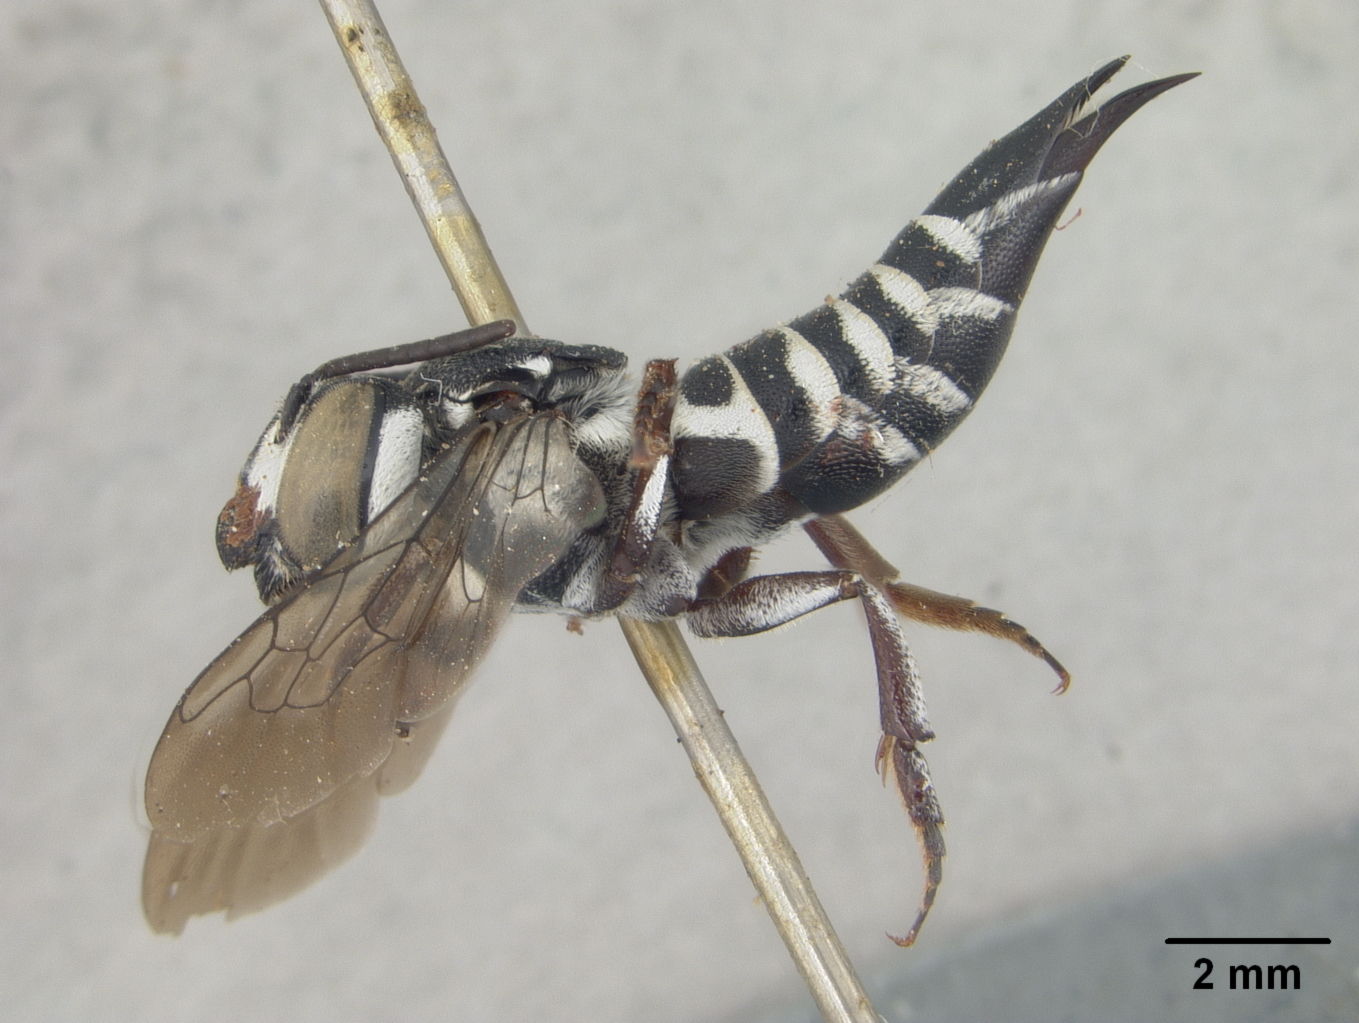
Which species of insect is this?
Coelioxys pachyrhina
